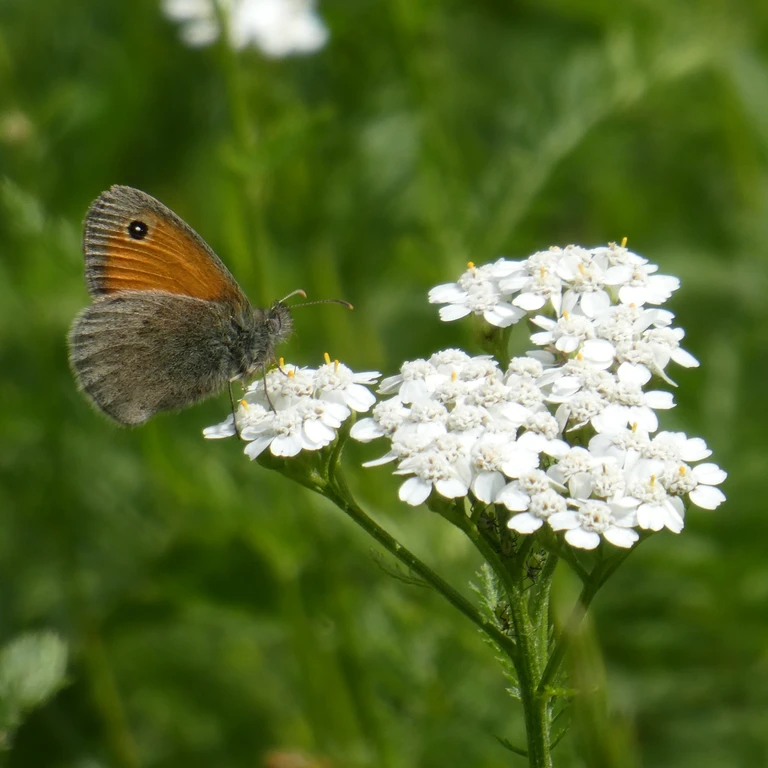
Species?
Coenonympha pamphilus
